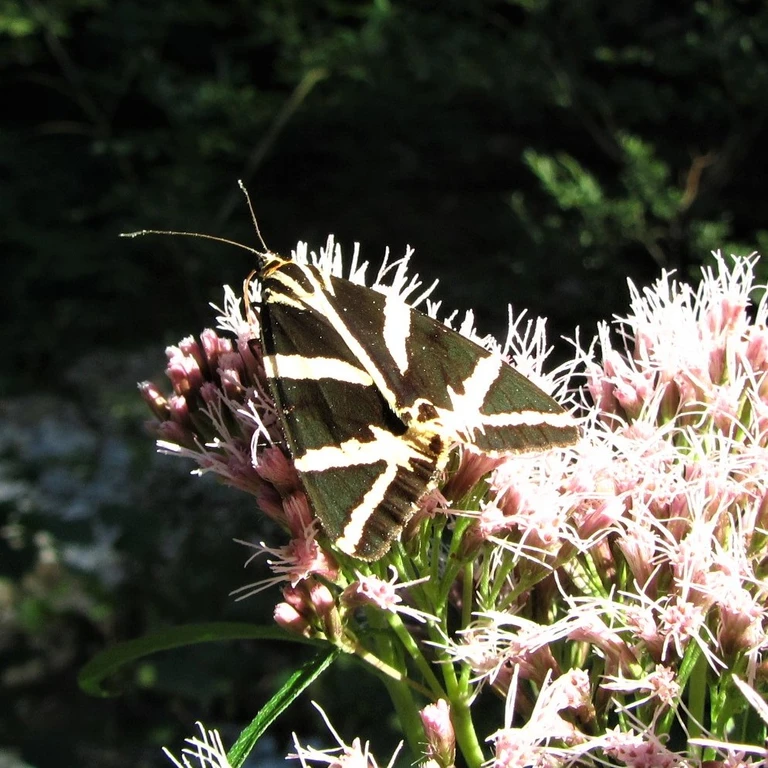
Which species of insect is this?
Euplagia quadripunctaria
